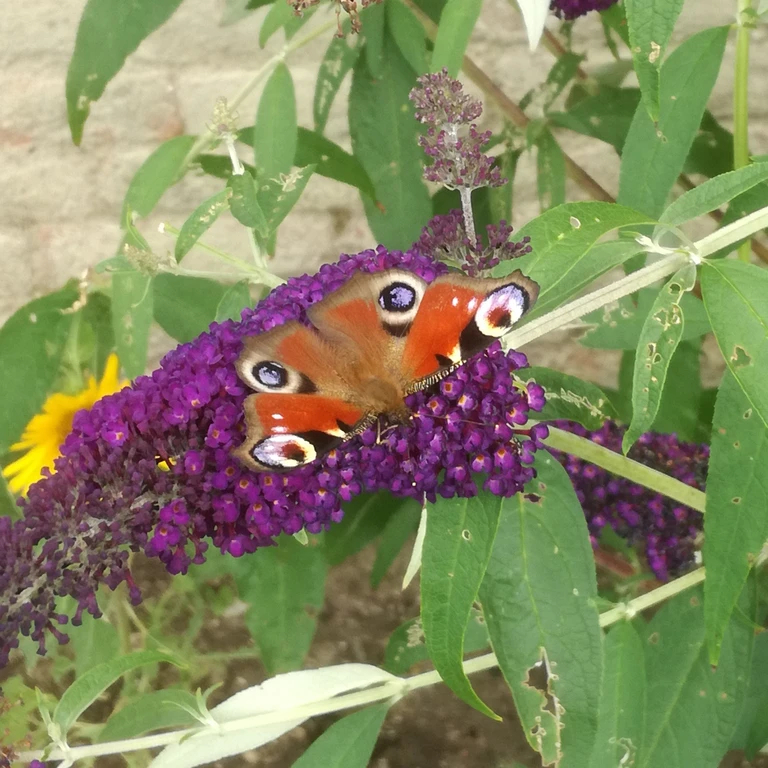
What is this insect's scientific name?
Aglais io
